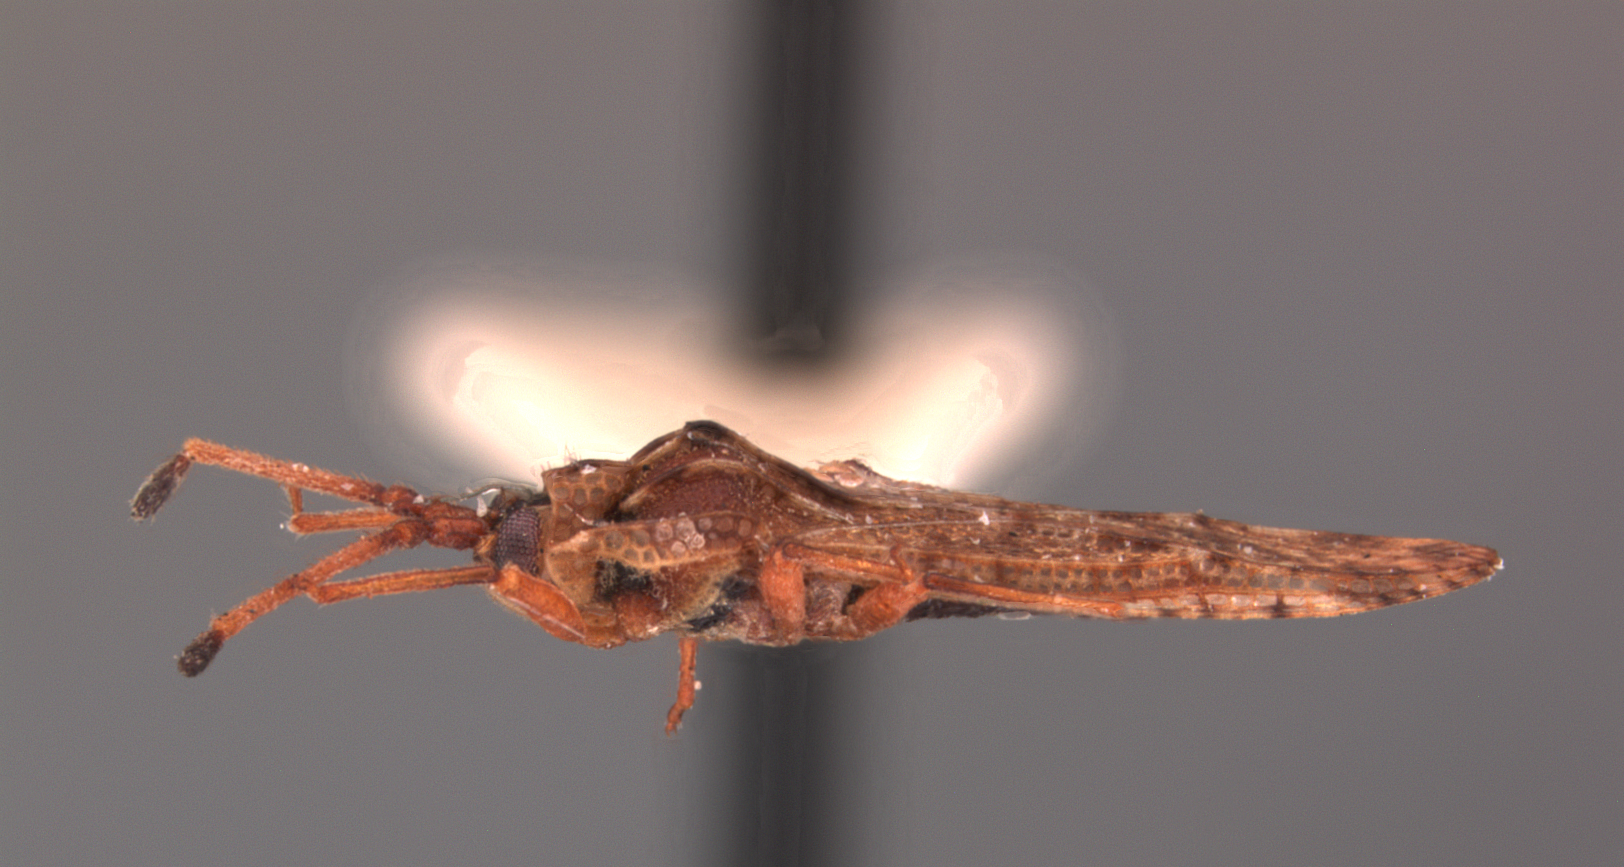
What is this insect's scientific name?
Tingis hackeri
